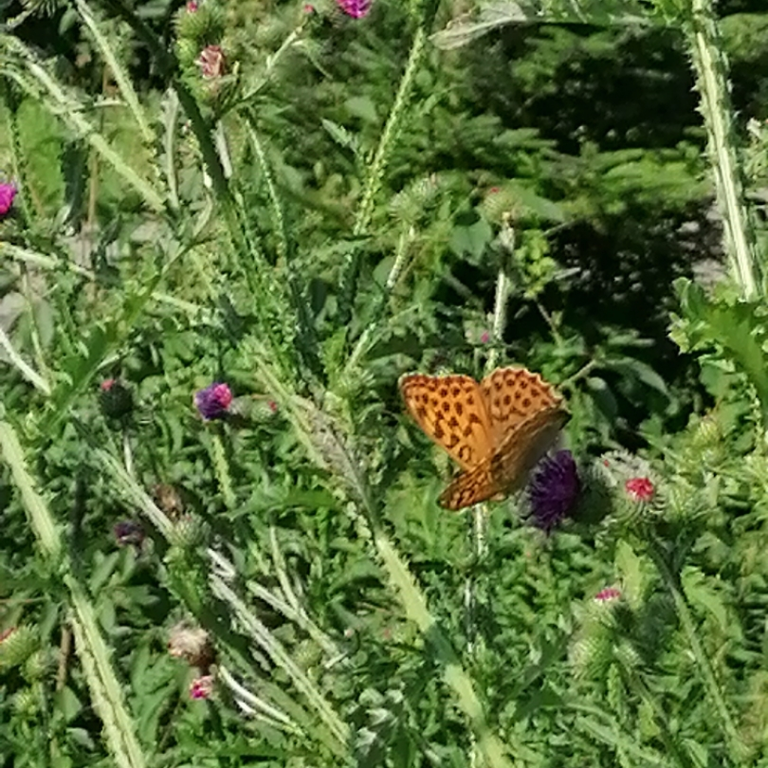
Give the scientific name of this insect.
Argynnis paphia
